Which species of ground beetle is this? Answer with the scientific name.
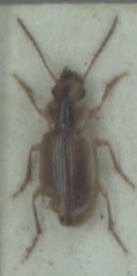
Dicheirotrichus gustavii
